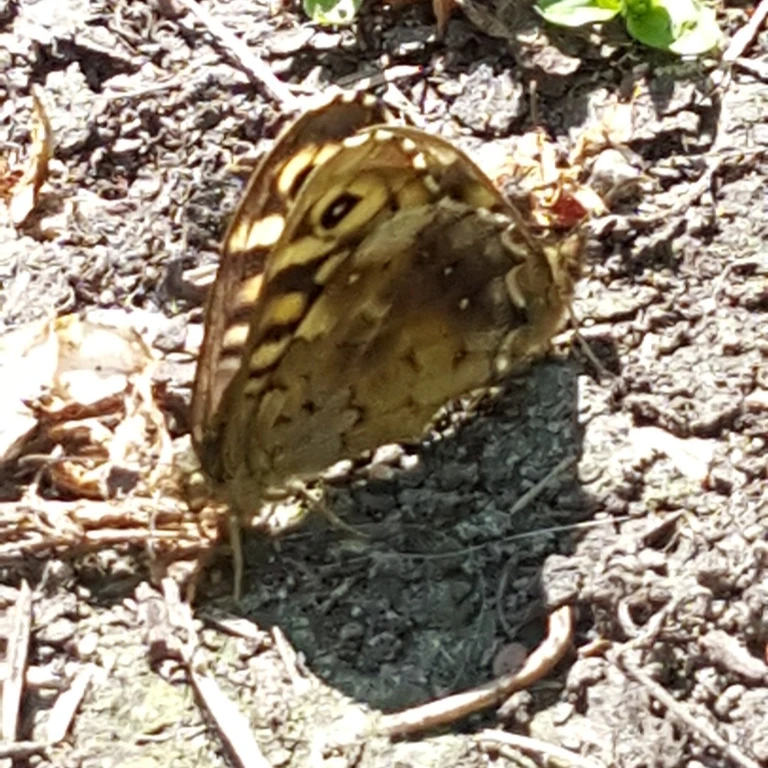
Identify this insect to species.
Pararge aegeria
